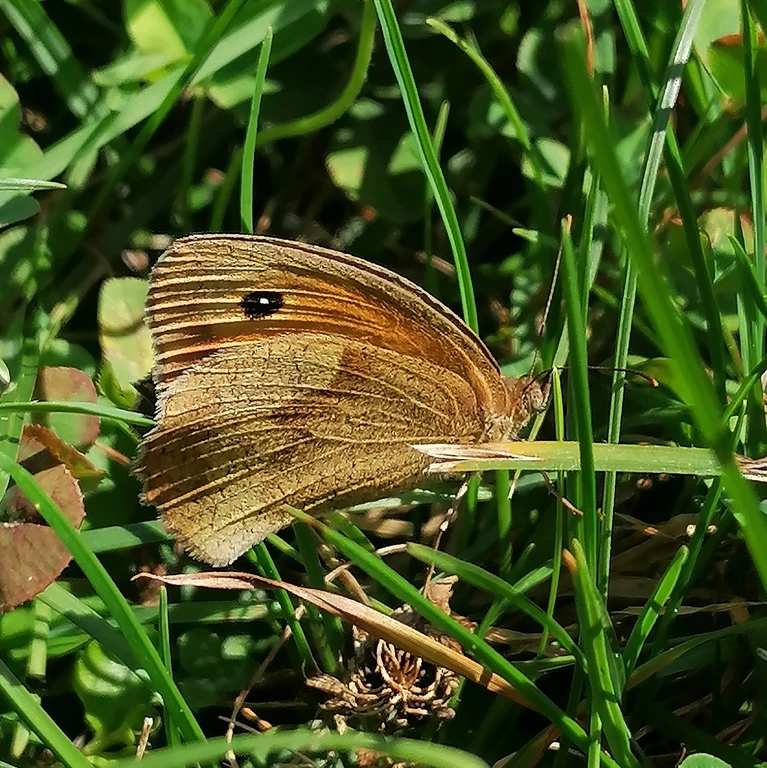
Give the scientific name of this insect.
Maniola jurtina
